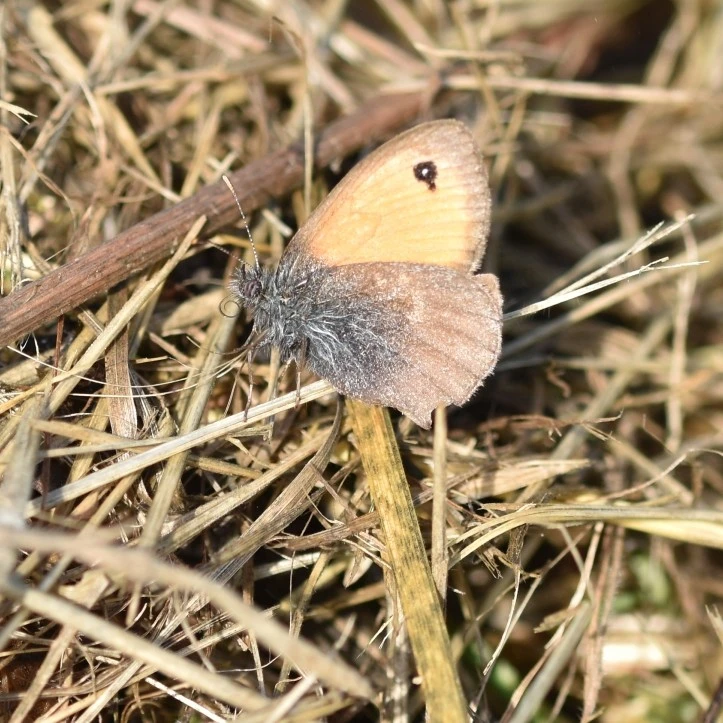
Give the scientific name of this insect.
Coenonympha pamphilus
